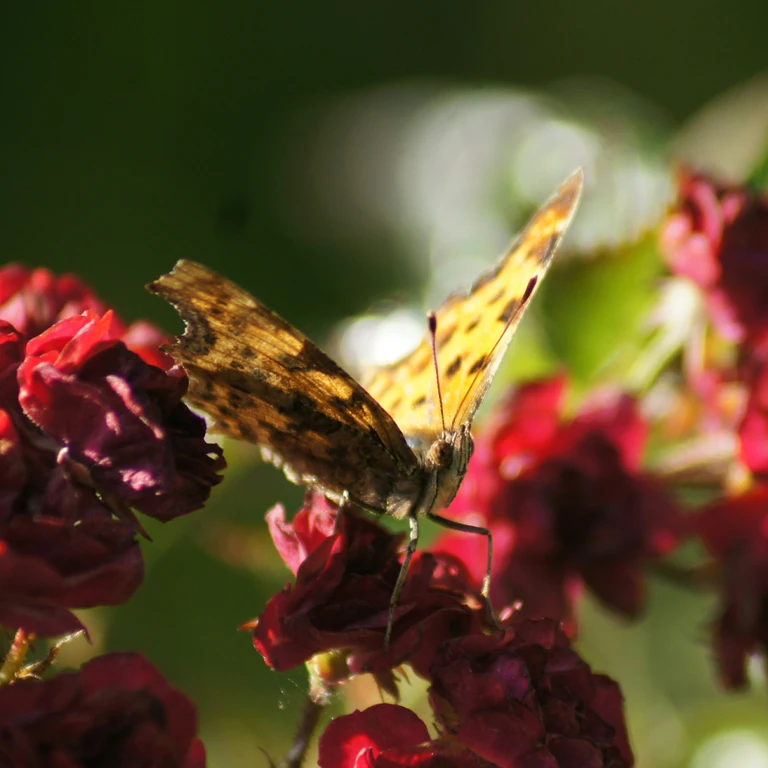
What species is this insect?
Polygonia c-album
